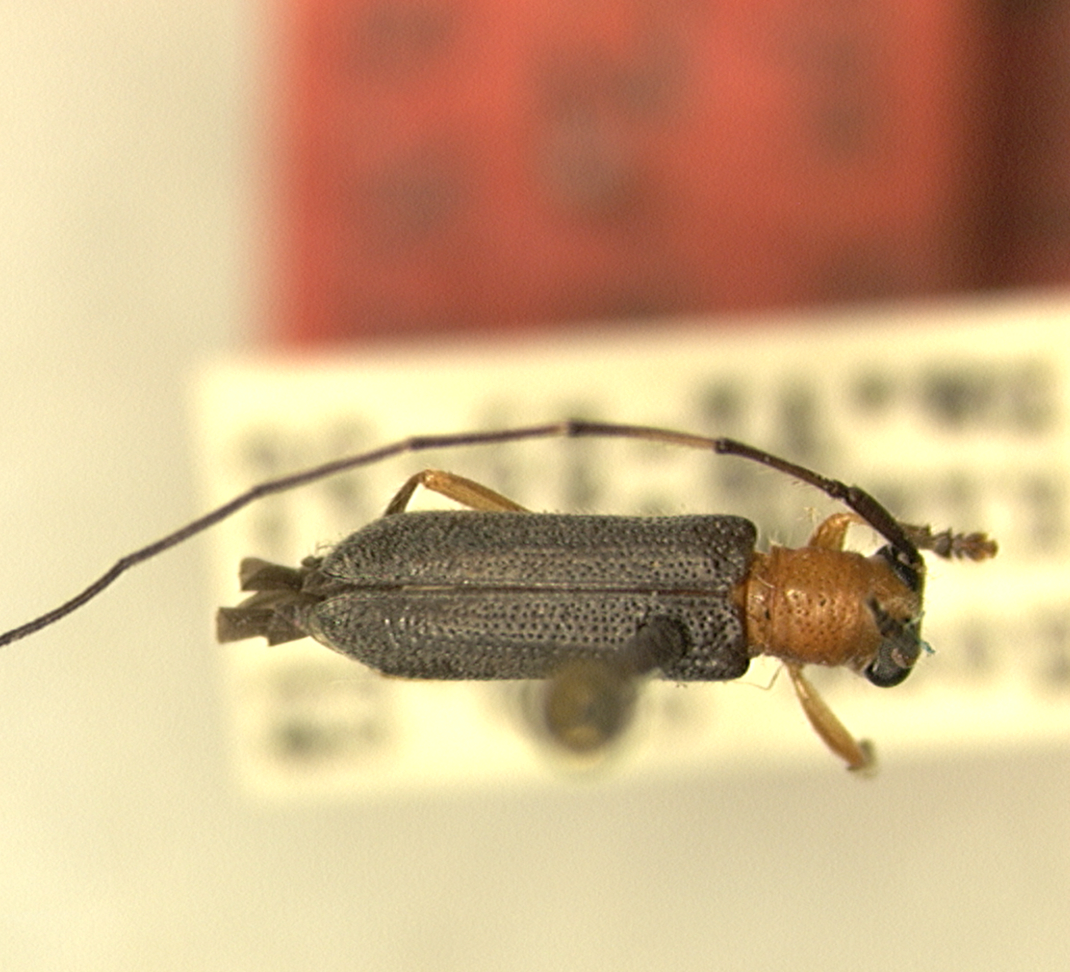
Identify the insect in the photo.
Serixia sinica
